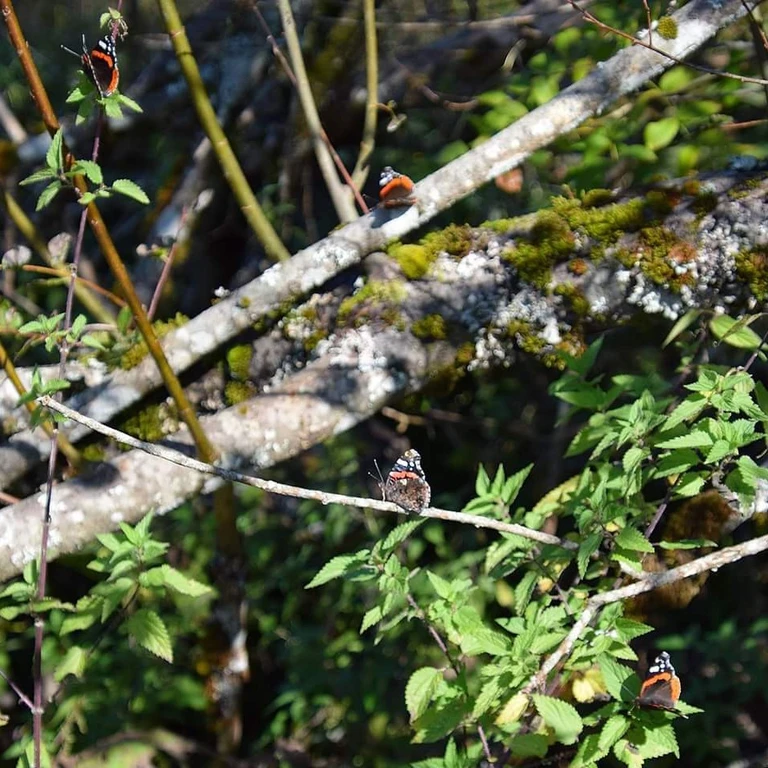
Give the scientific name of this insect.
Vanessa atalanta
